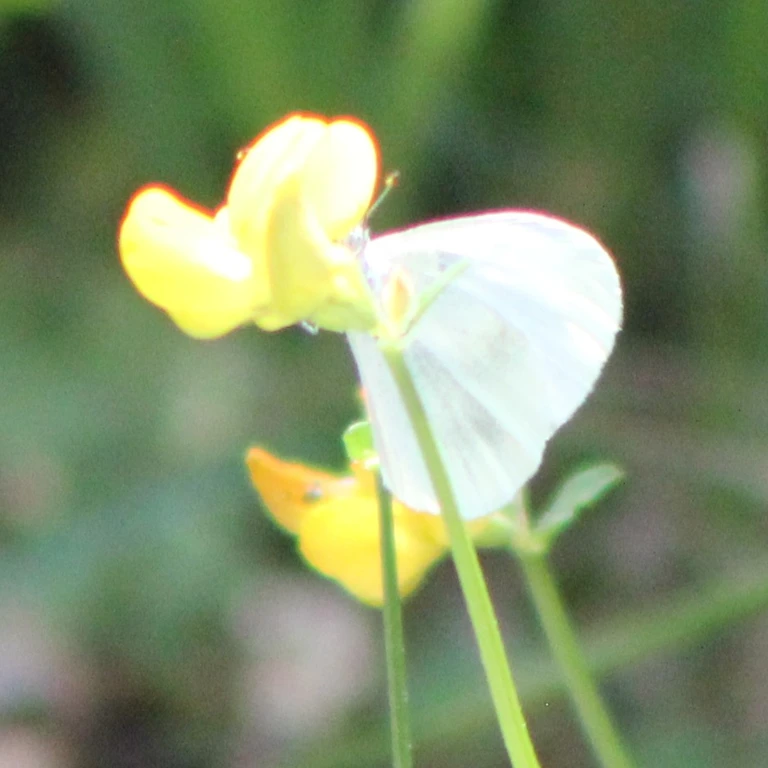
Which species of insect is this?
Leptidea sinapis/juvernica
